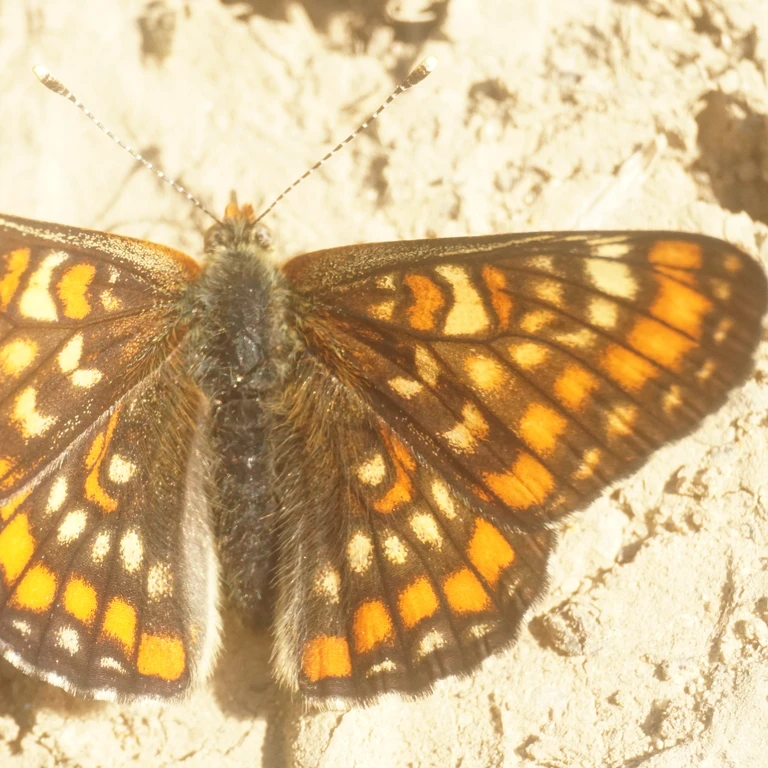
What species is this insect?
Euphydryas maturna
